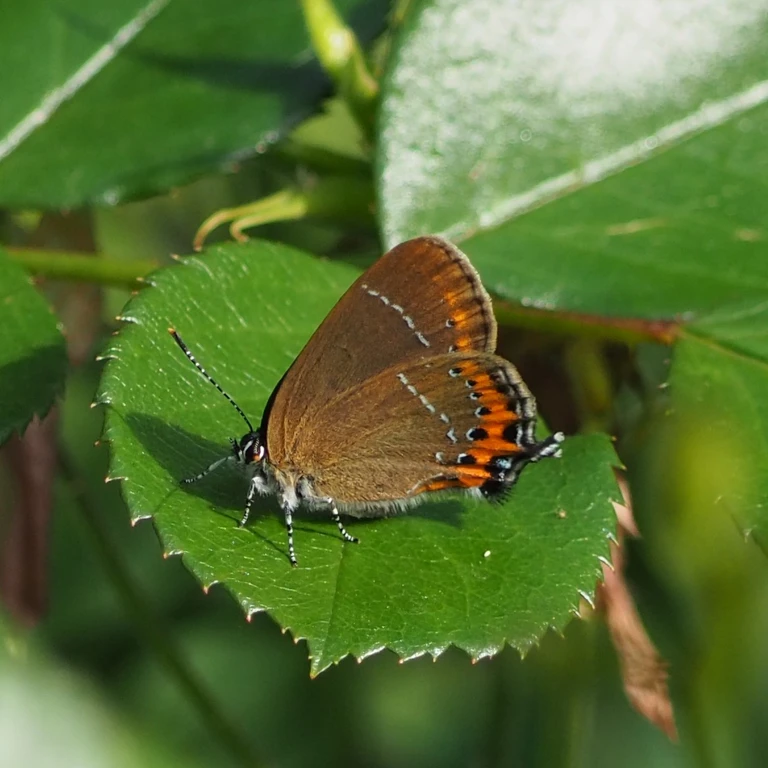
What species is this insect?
Satyrium pruni (also Fixsenia pruni)
